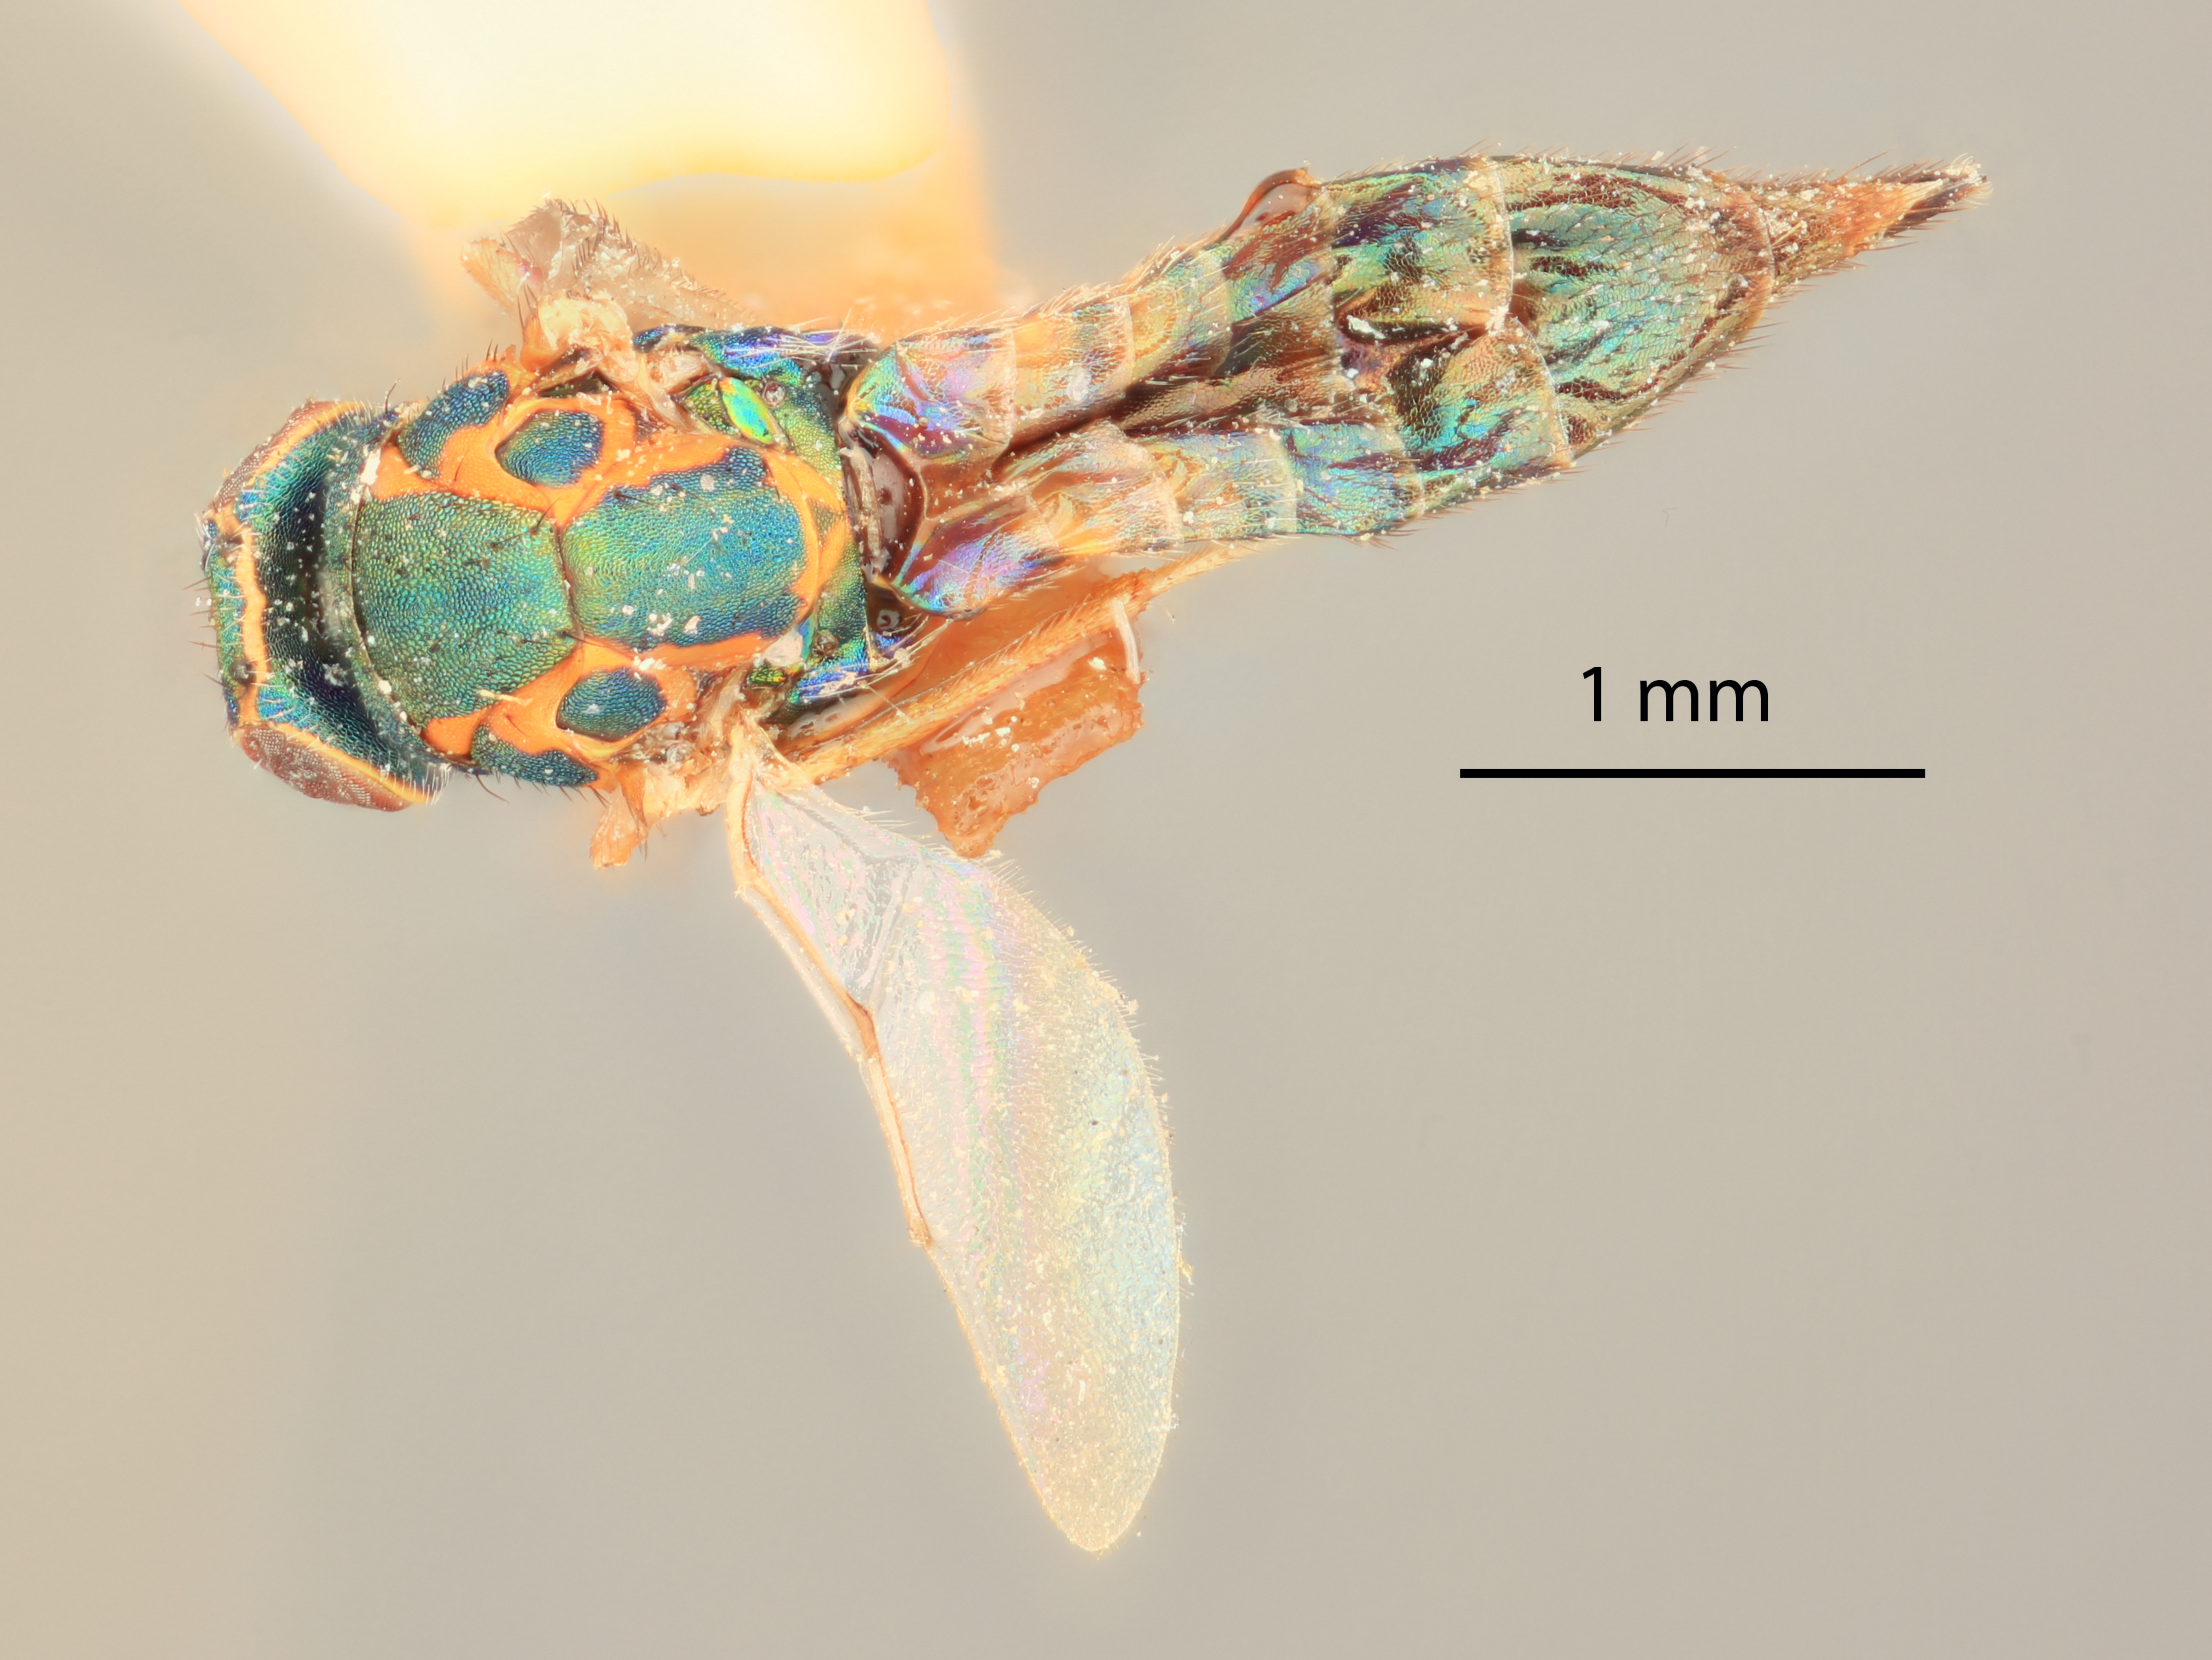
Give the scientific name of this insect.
Pseudolynx flavimaculatus
